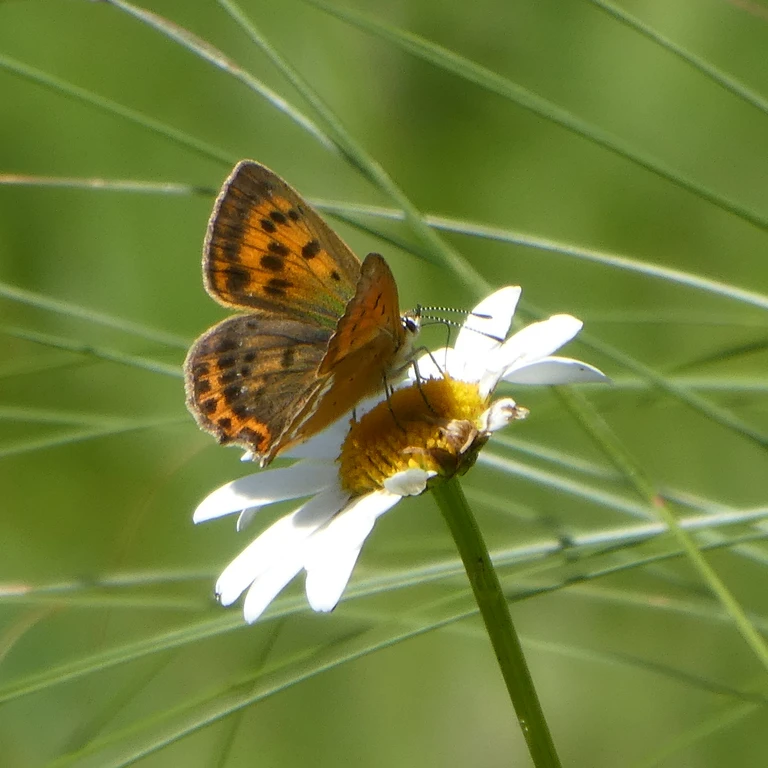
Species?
Lycaena virgaureae
